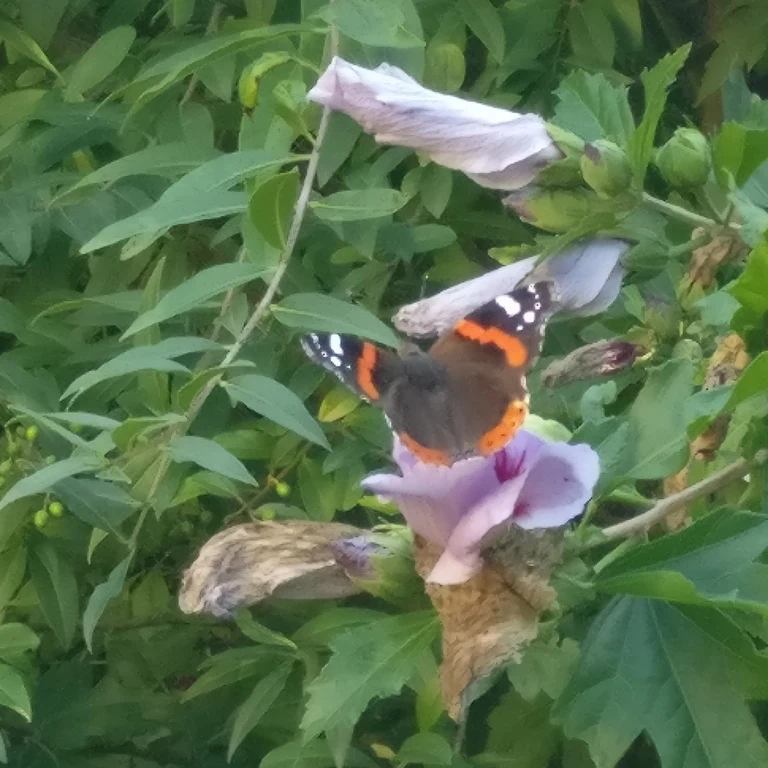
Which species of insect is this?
Vanessa atalanta
